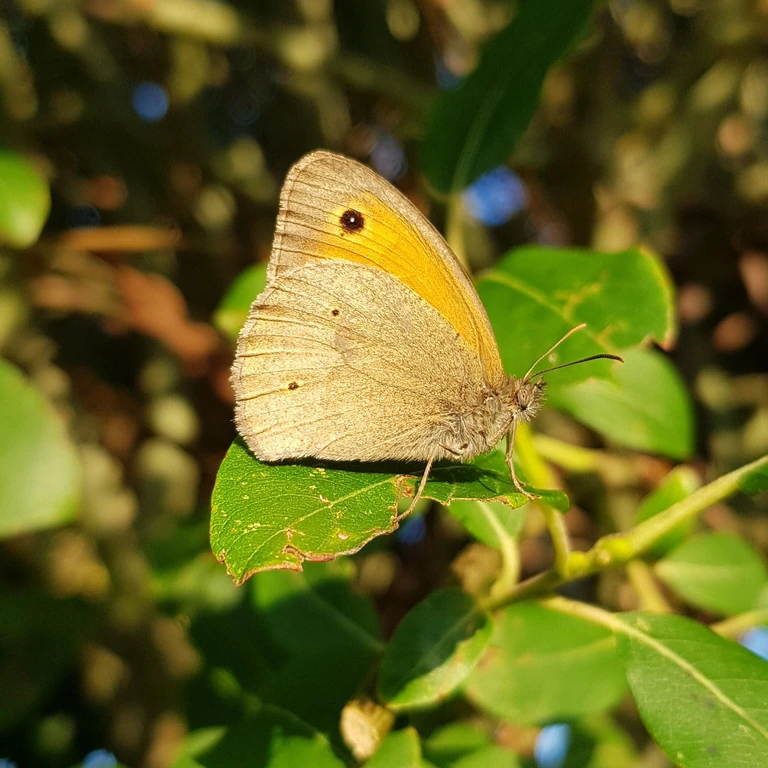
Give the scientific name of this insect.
Maniola jurtina
